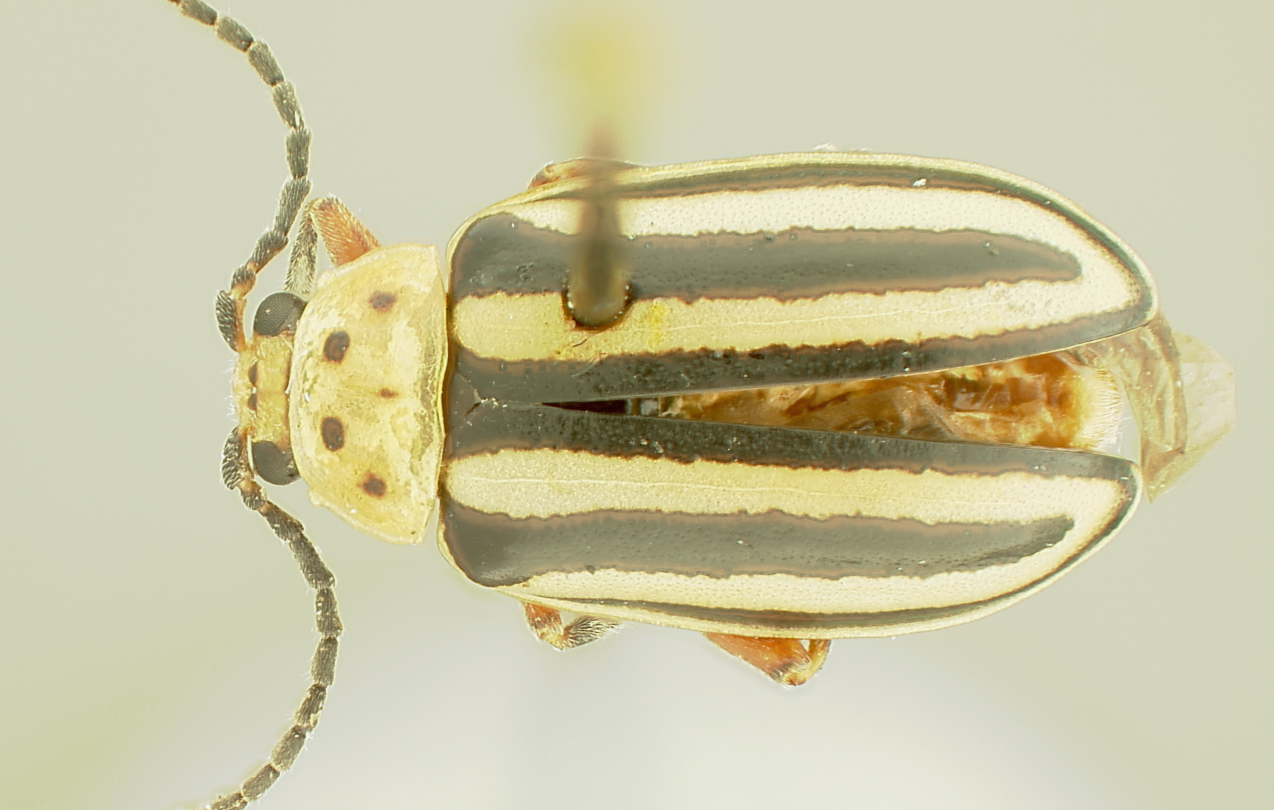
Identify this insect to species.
Disonycha latiovittata
